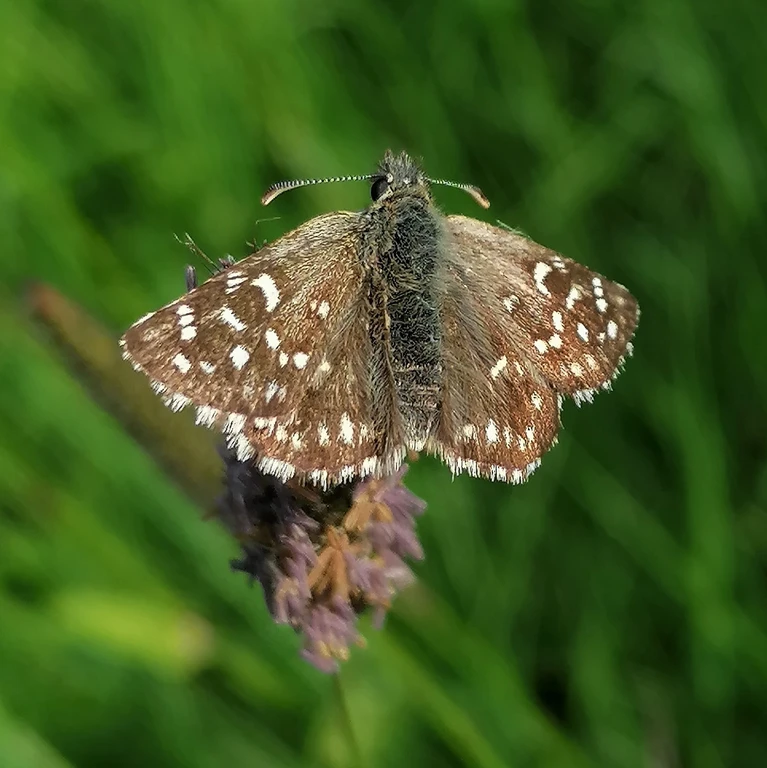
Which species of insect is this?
Pyrgus malvae
